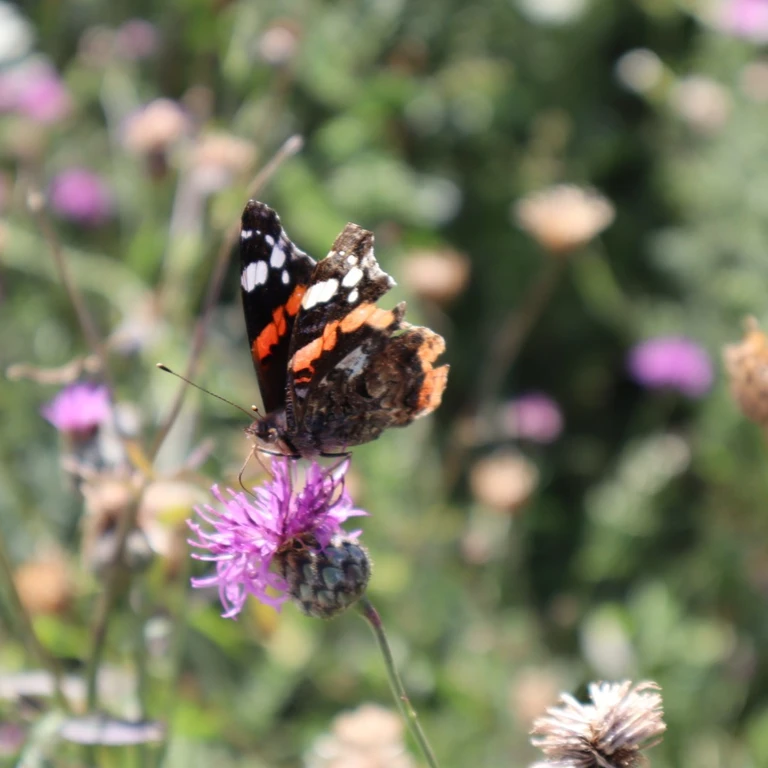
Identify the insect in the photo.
Vanessa atalanta
